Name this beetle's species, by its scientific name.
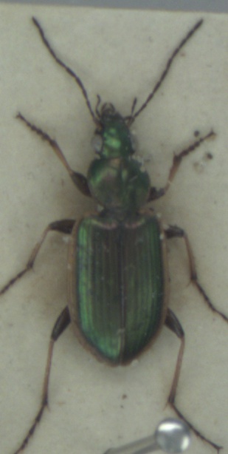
Agonum marginatum
